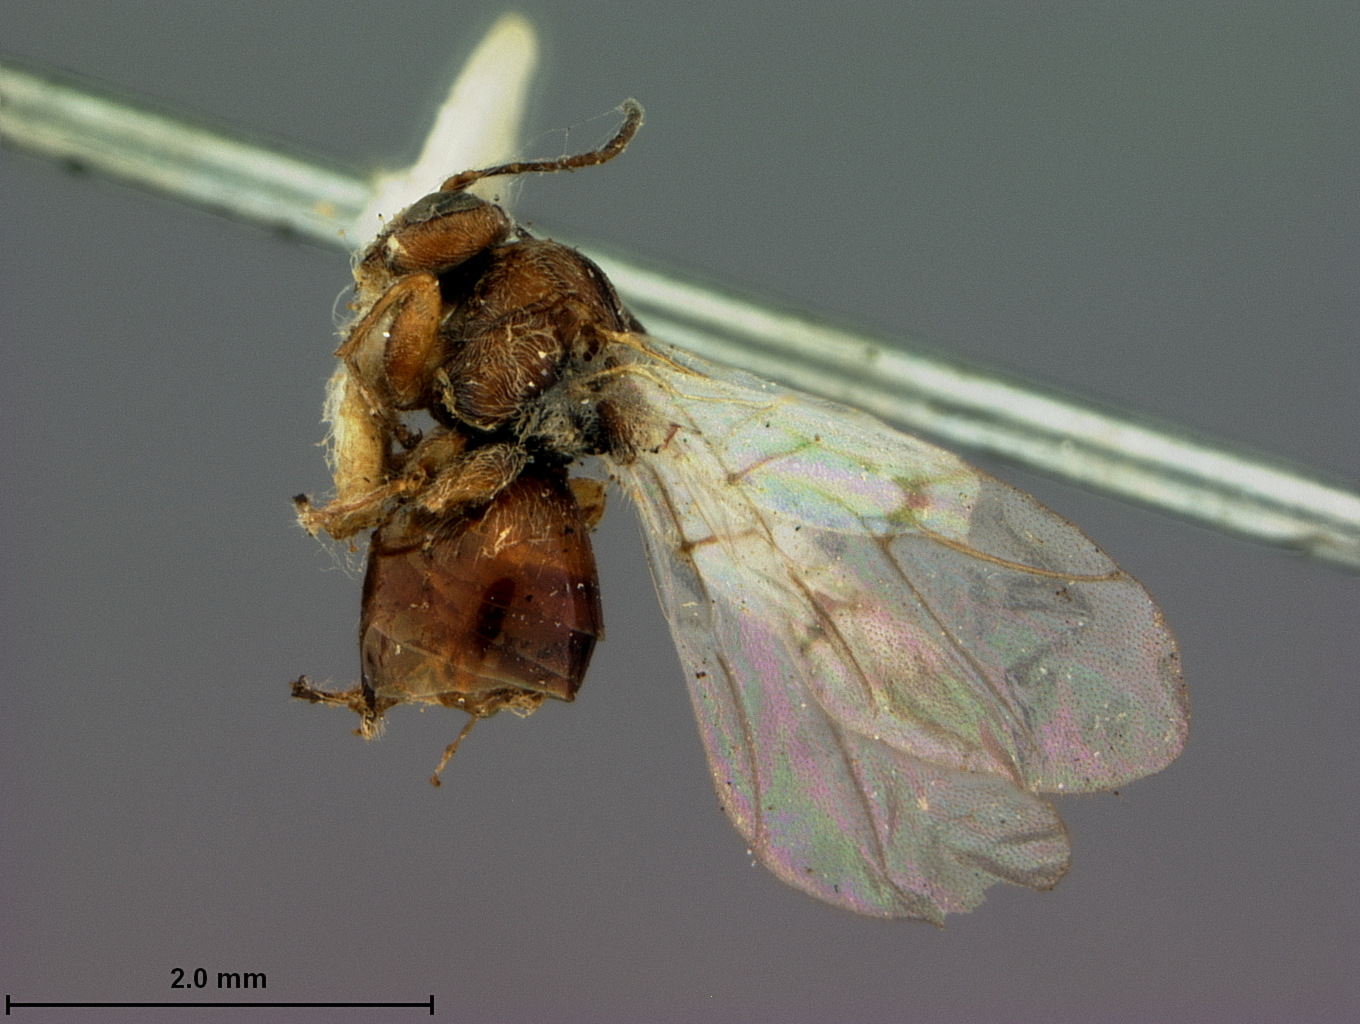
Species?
Cynips quercus
